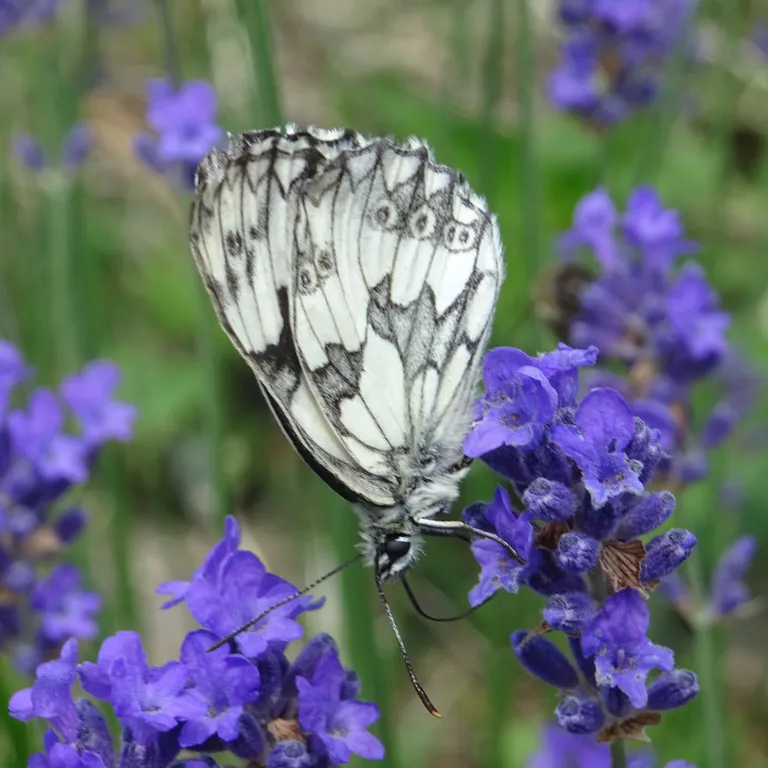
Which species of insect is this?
Melanargia galathea
